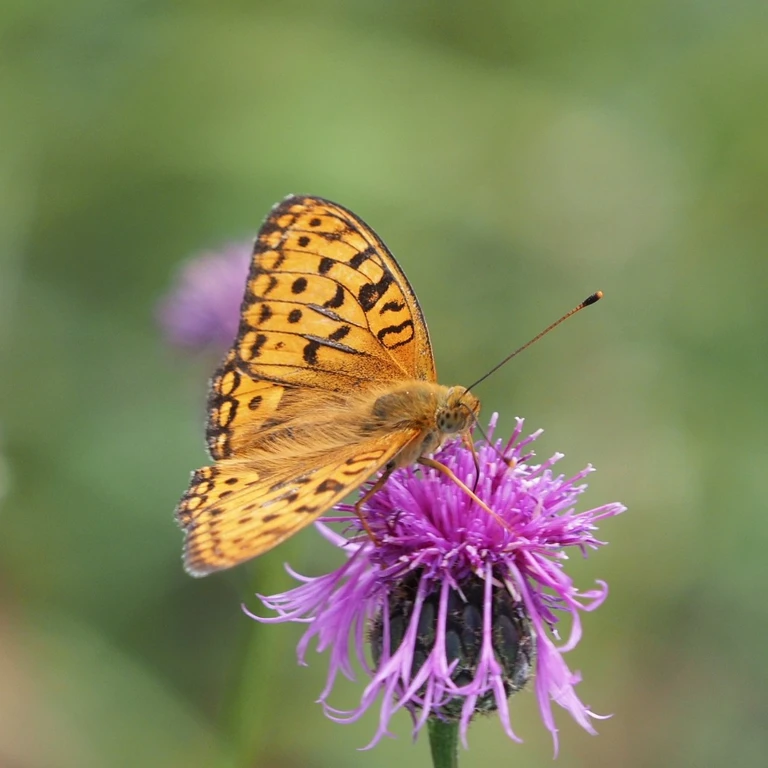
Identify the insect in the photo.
Fabriciana adippe
